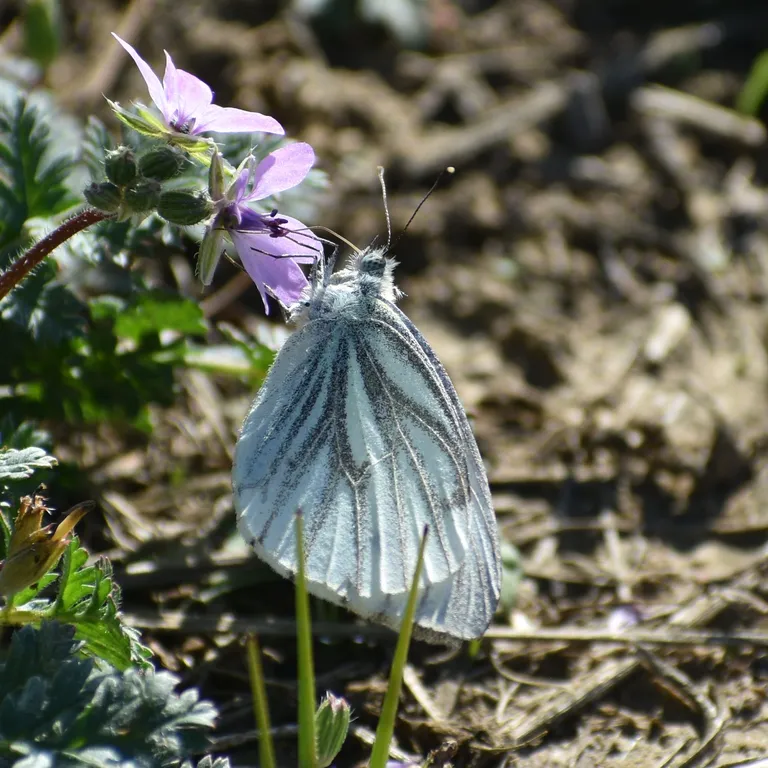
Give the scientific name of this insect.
Pieris napi
